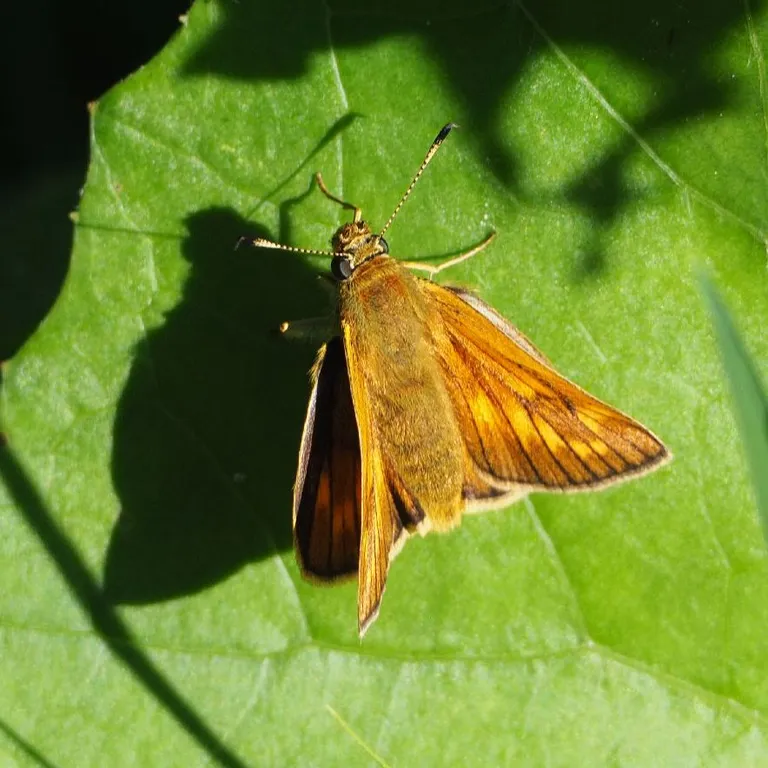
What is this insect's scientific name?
Ochlodes sylvanus (also Ochlodes venata)
